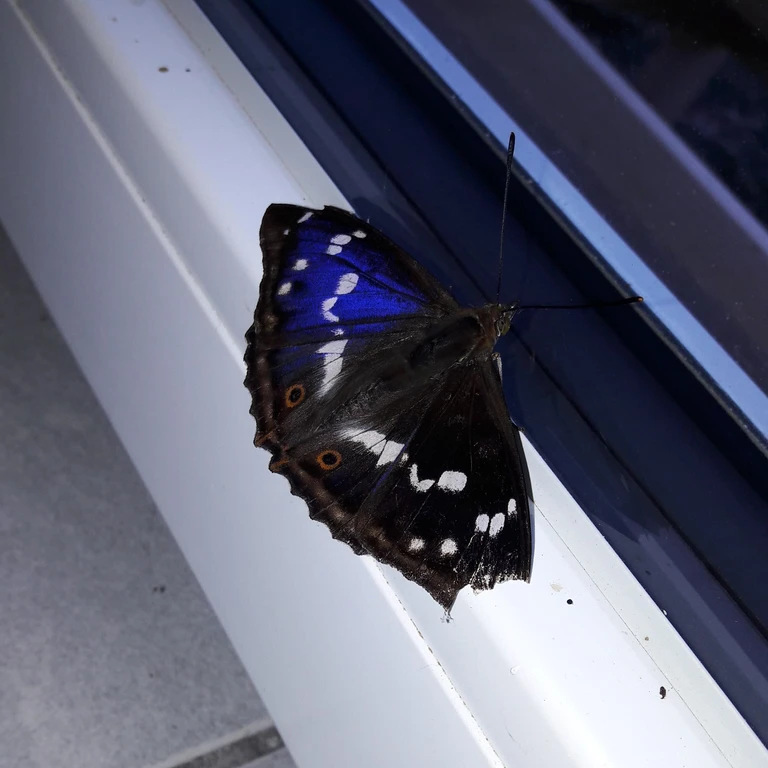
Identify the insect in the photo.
Apatura iris
